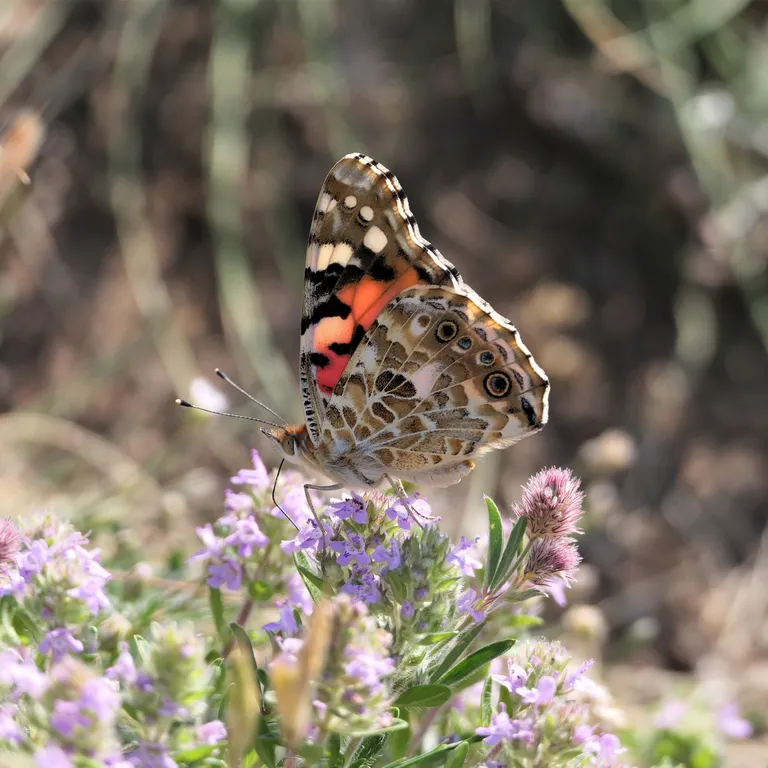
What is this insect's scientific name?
Vanessa cardui
